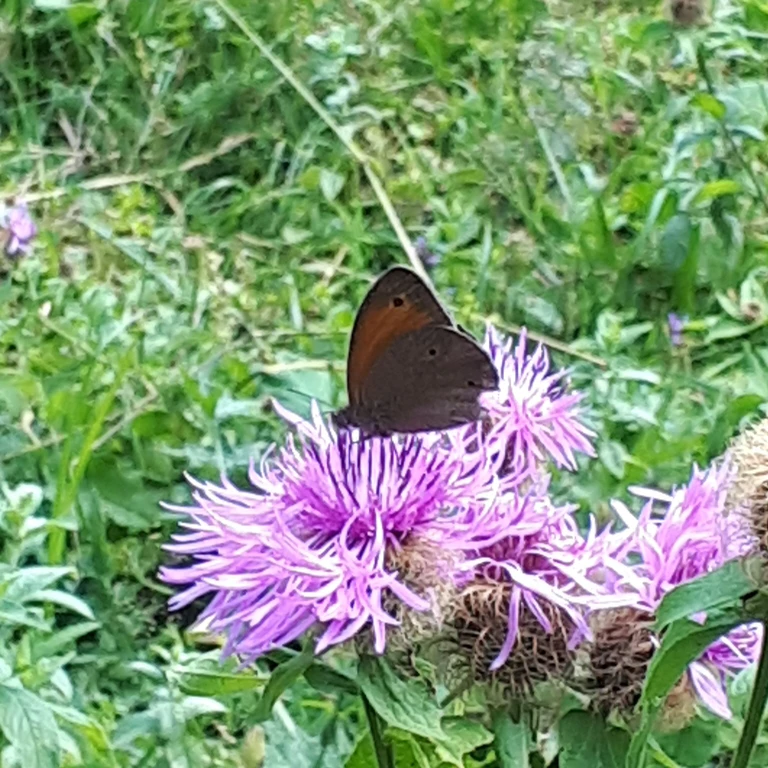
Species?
Maniola jurtina
